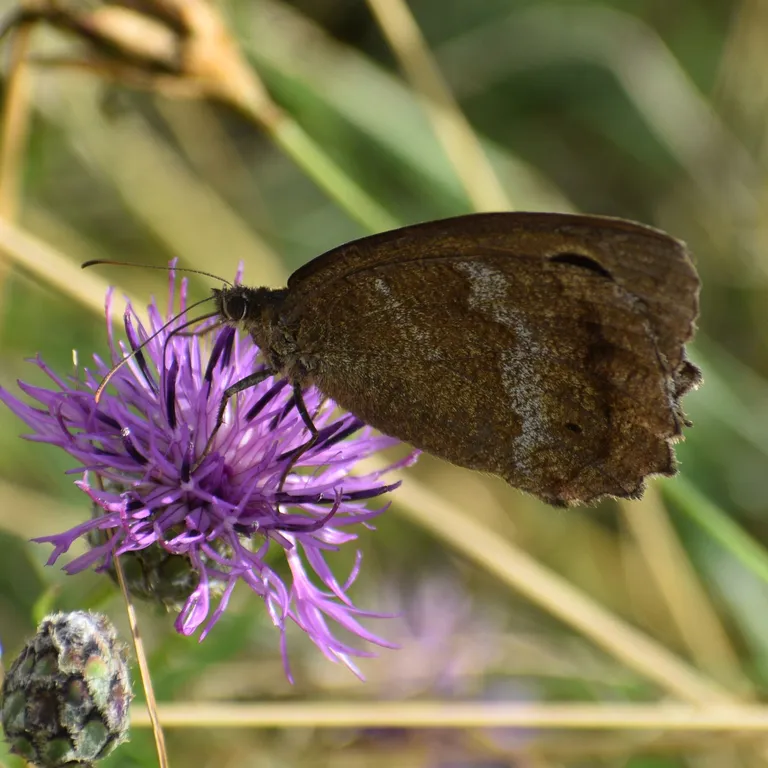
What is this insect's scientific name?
Minois dryas
